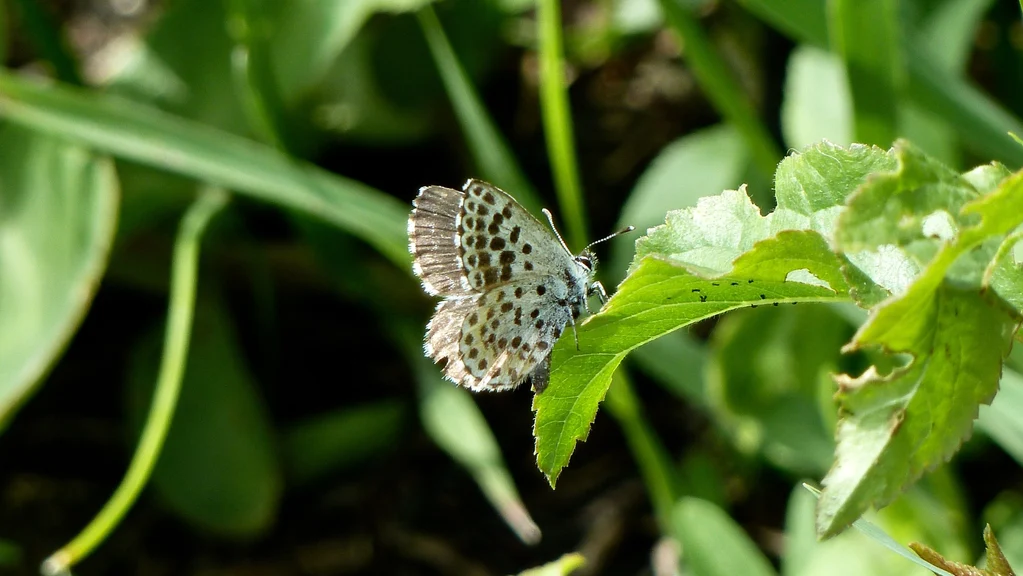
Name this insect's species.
Scolitantides orion
